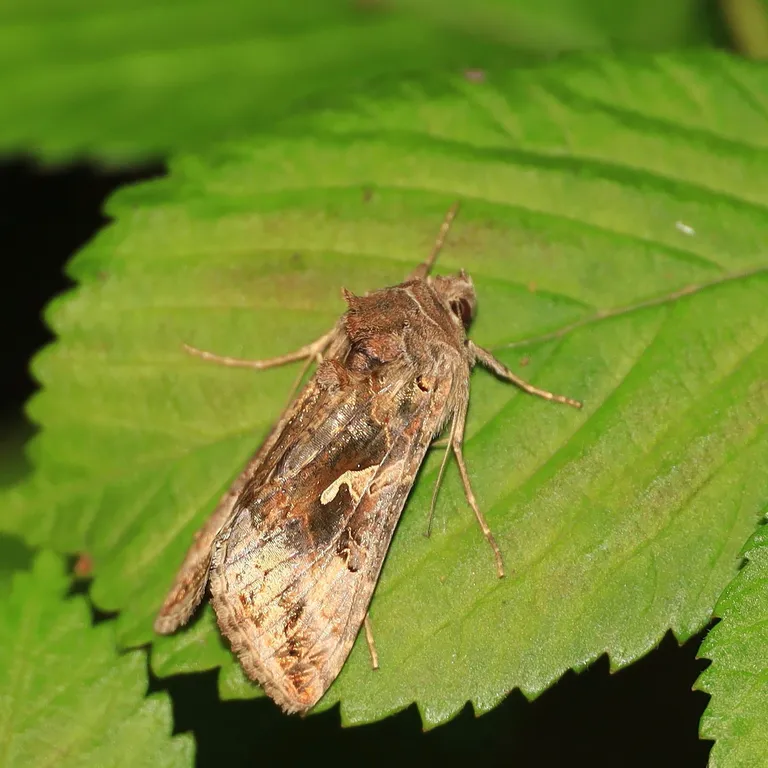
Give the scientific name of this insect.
Autographa gamma
